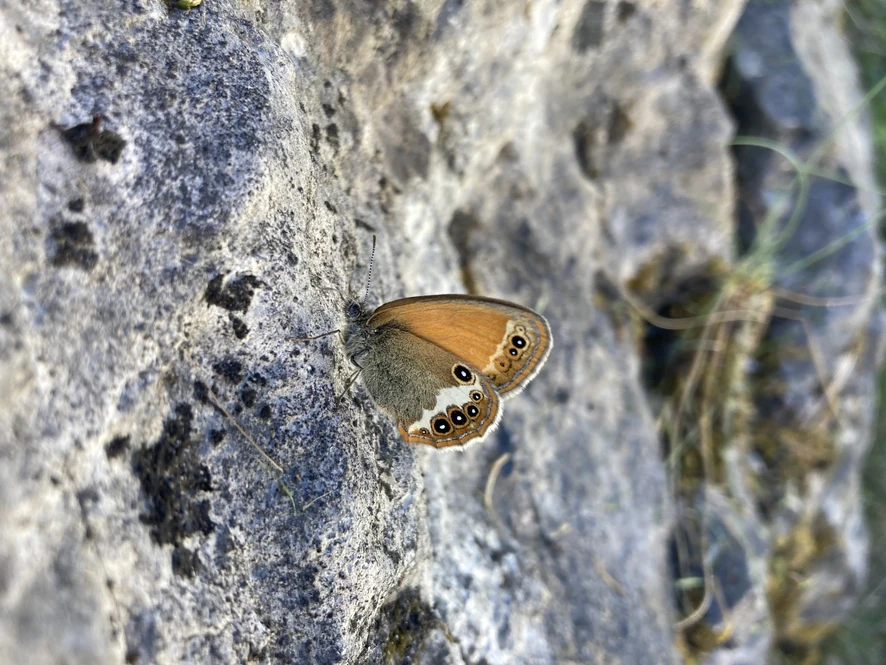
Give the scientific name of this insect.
Coenonympha arcania
